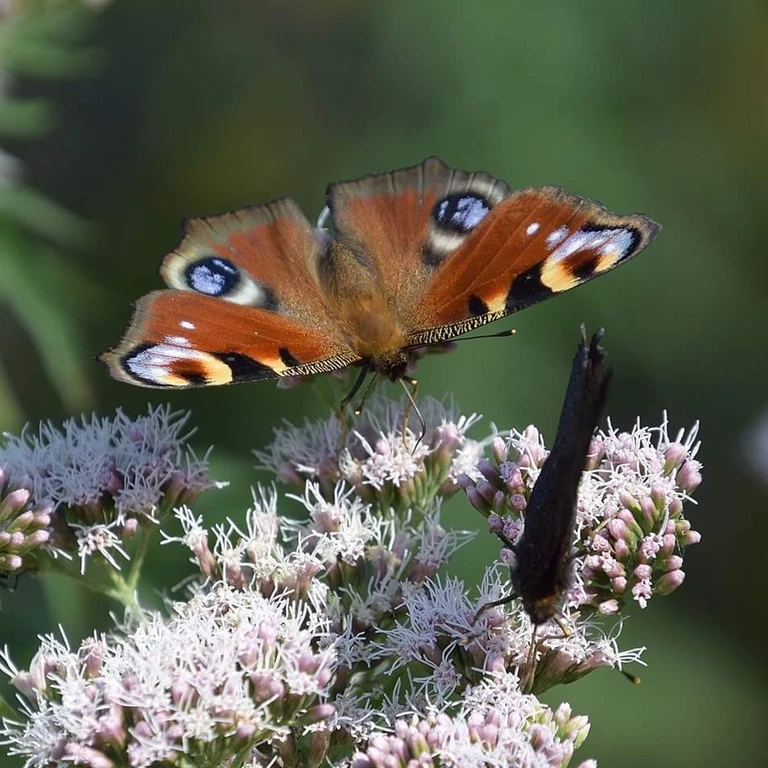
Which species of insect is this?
Aglais io
